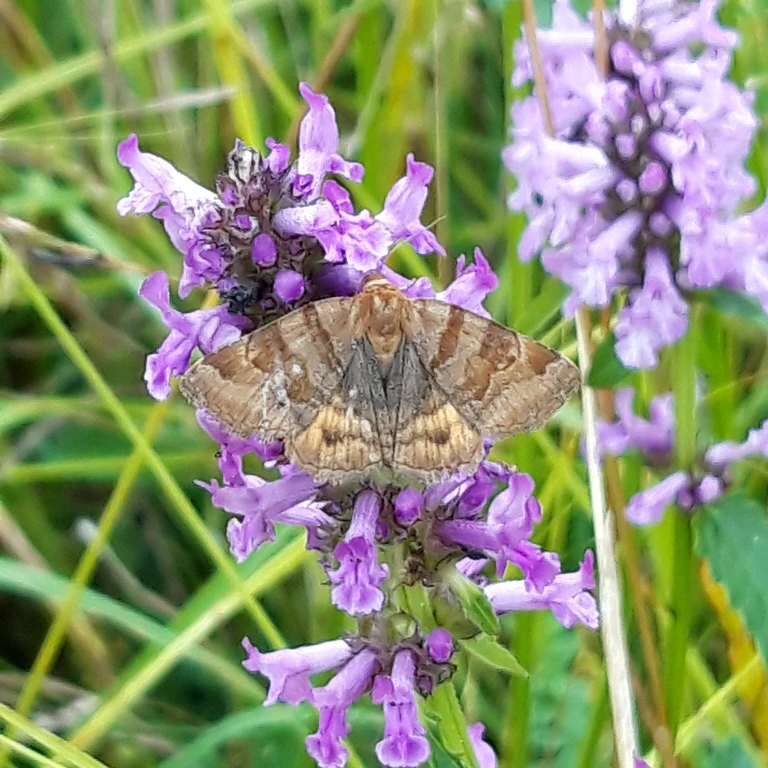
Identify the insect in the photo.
Euclidia glyphica
